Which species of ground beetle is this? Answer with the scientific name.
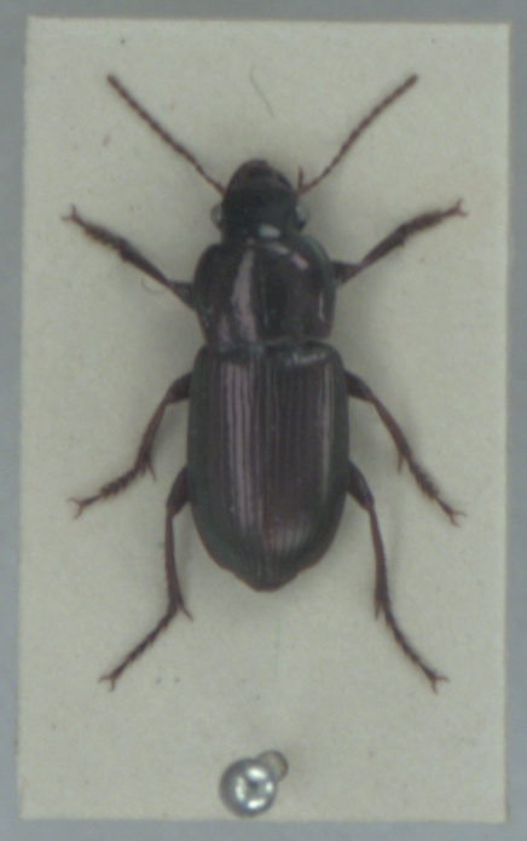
Harpalus affinis
